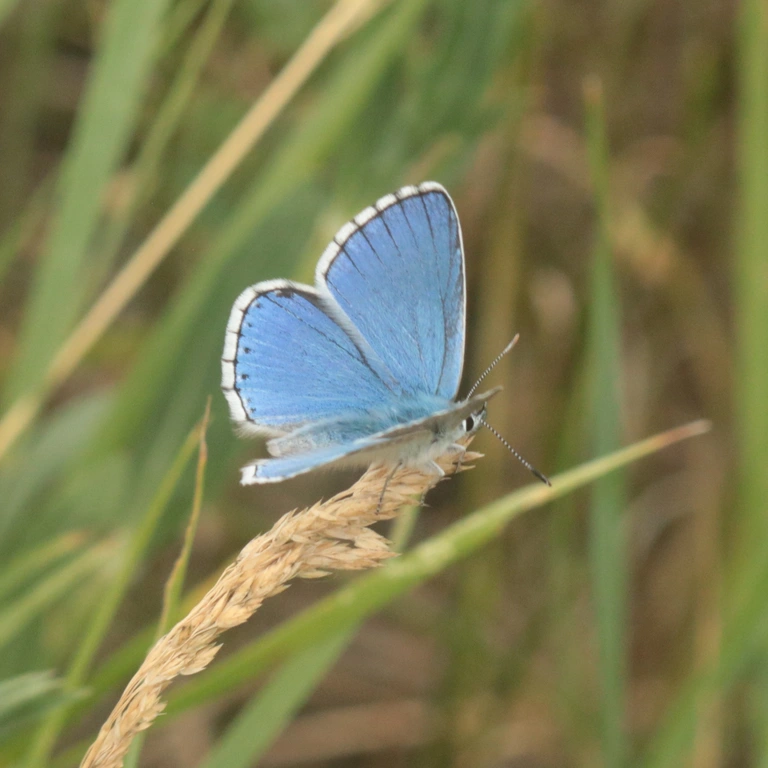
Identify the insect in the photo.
Lysandra bellargus
